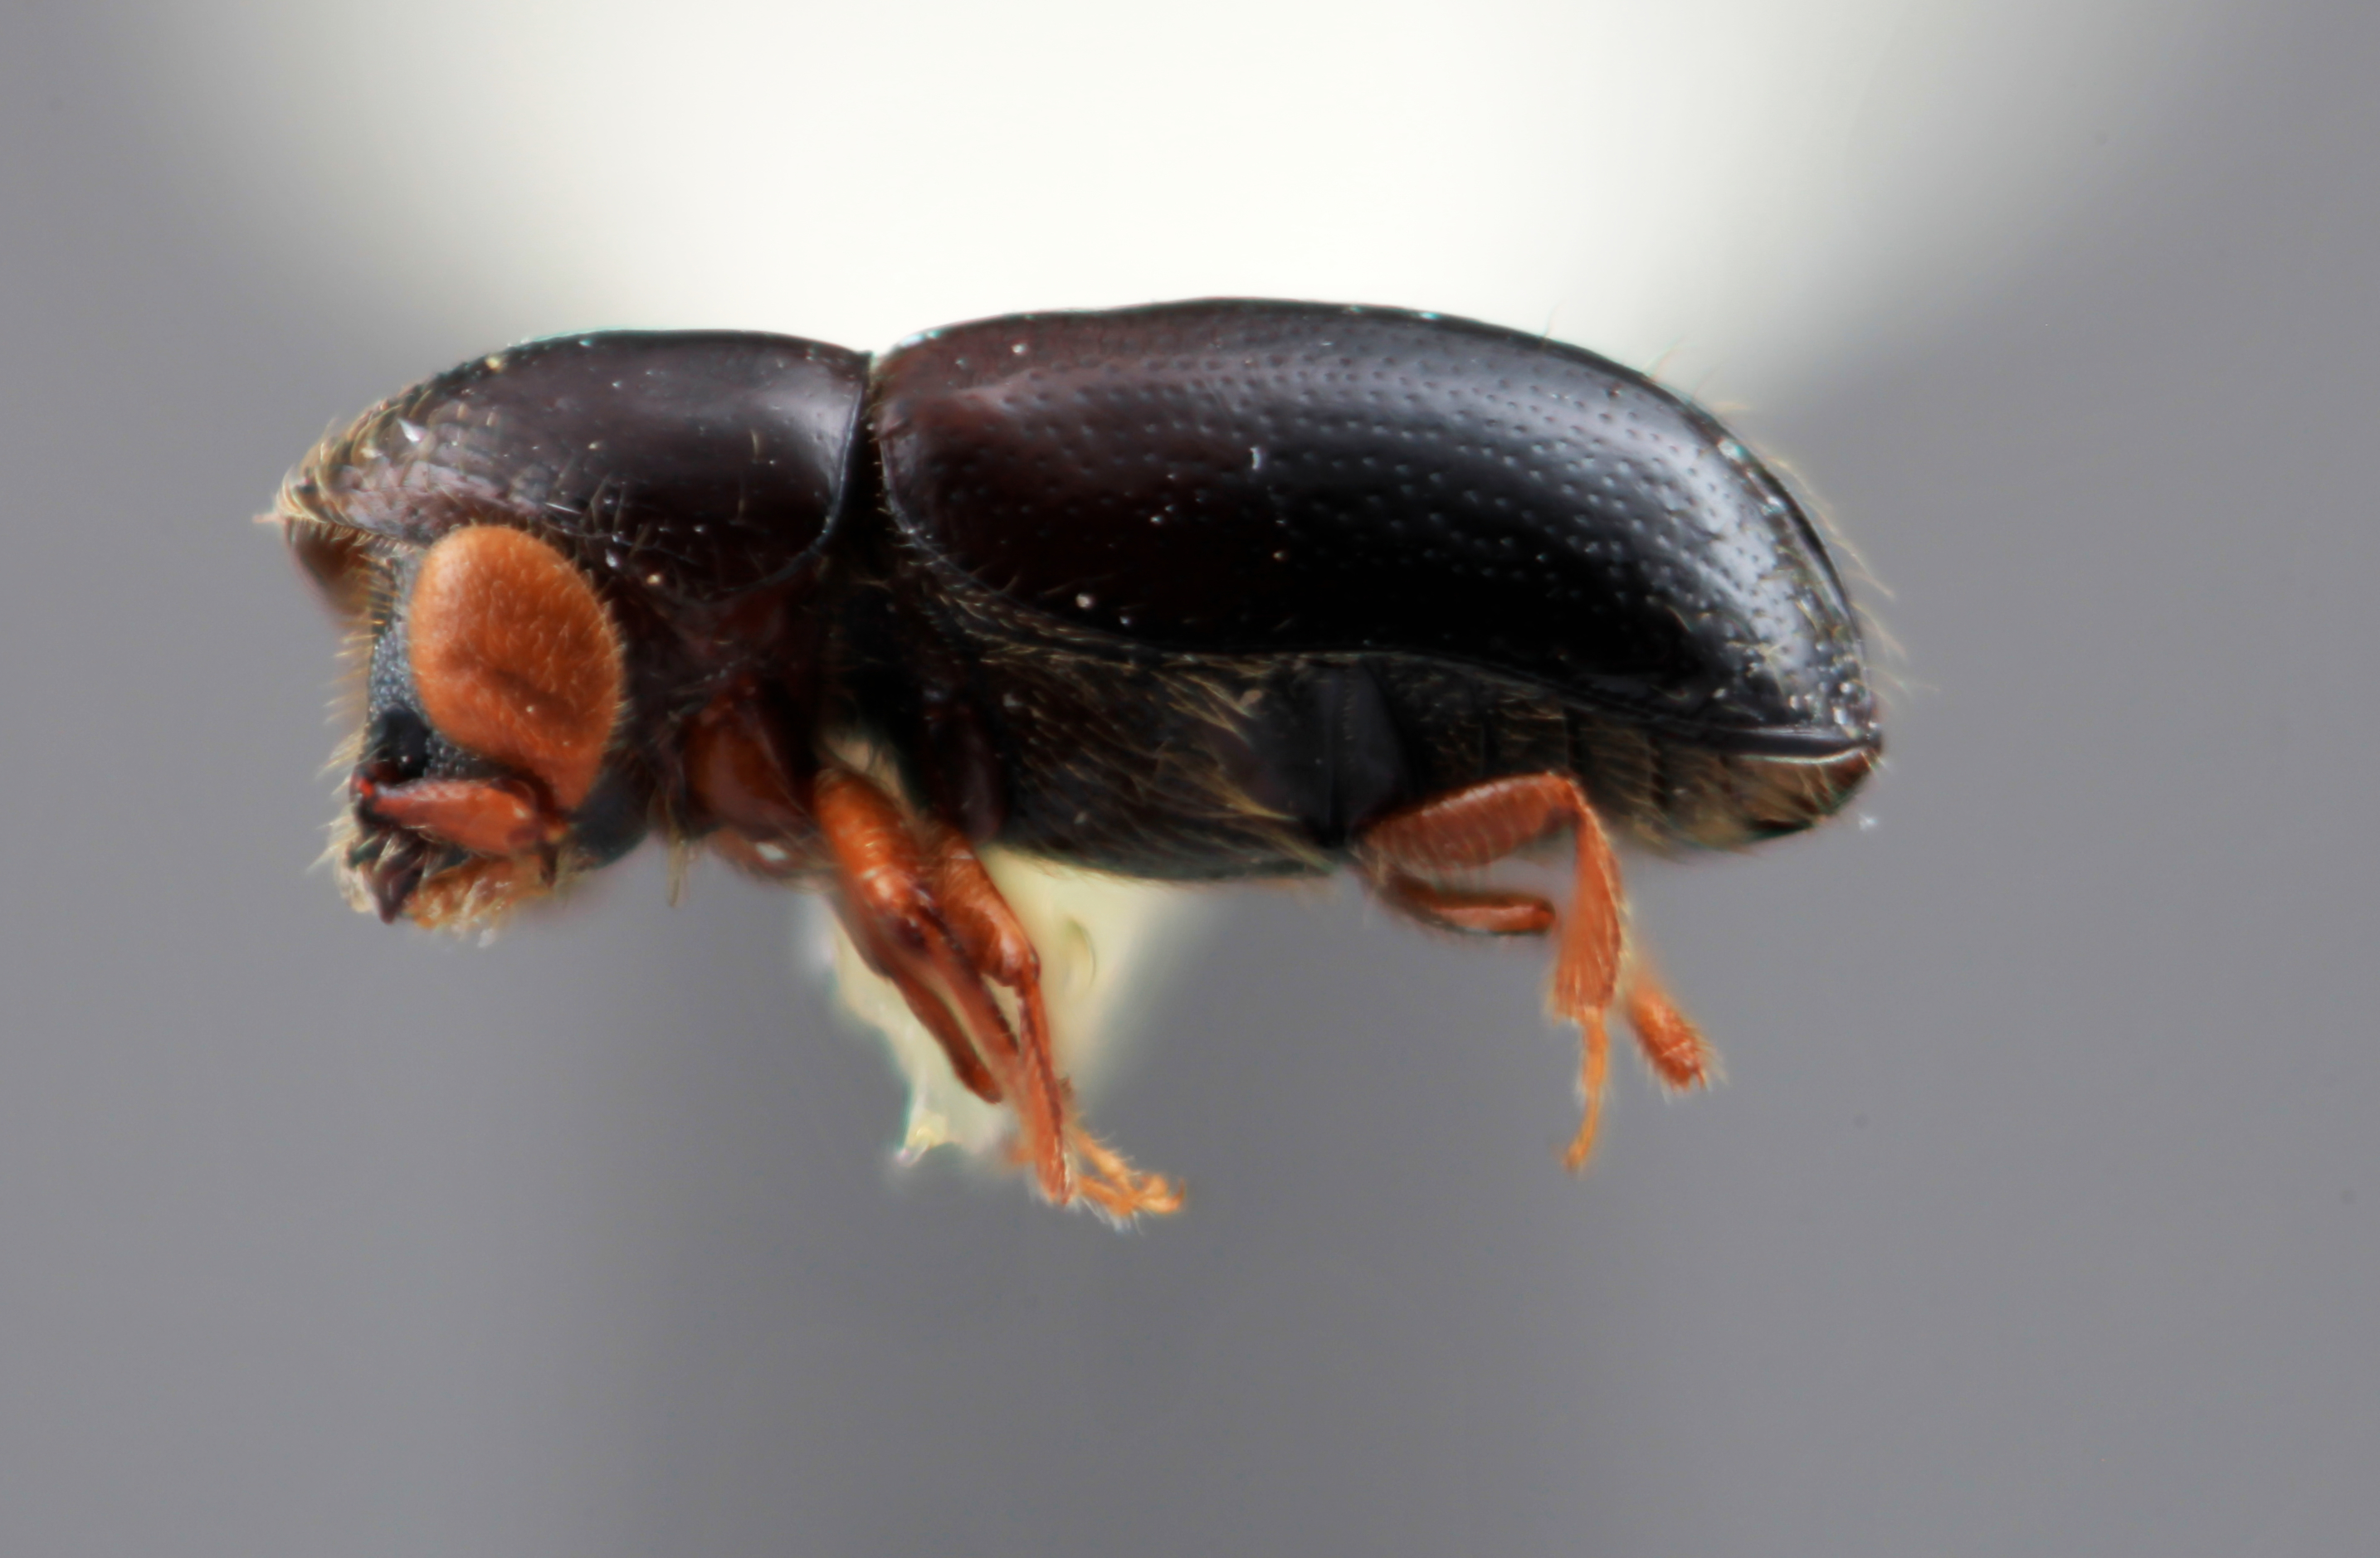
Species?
Corthylus equihuai
